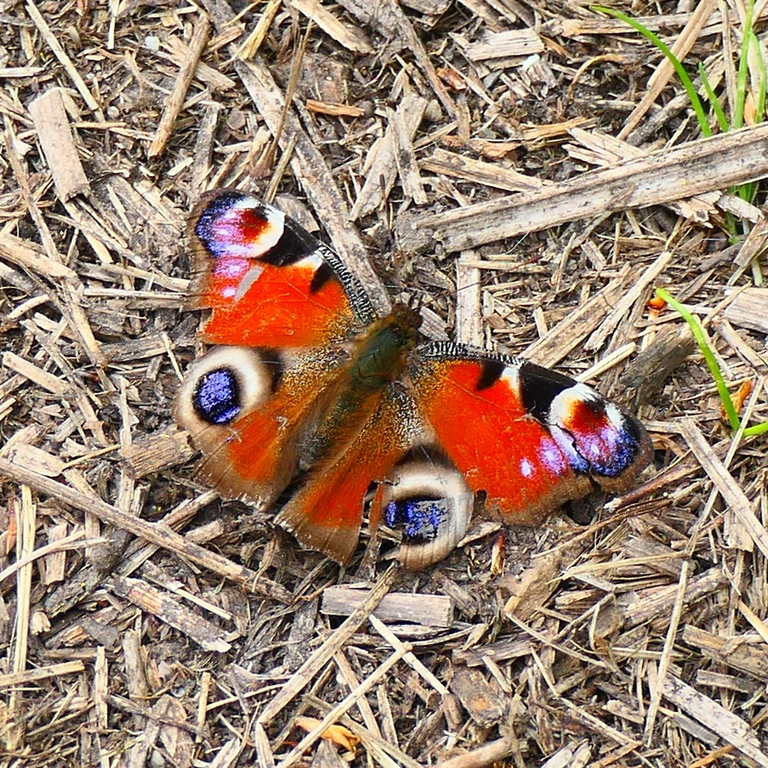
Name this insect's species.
Aglais io
